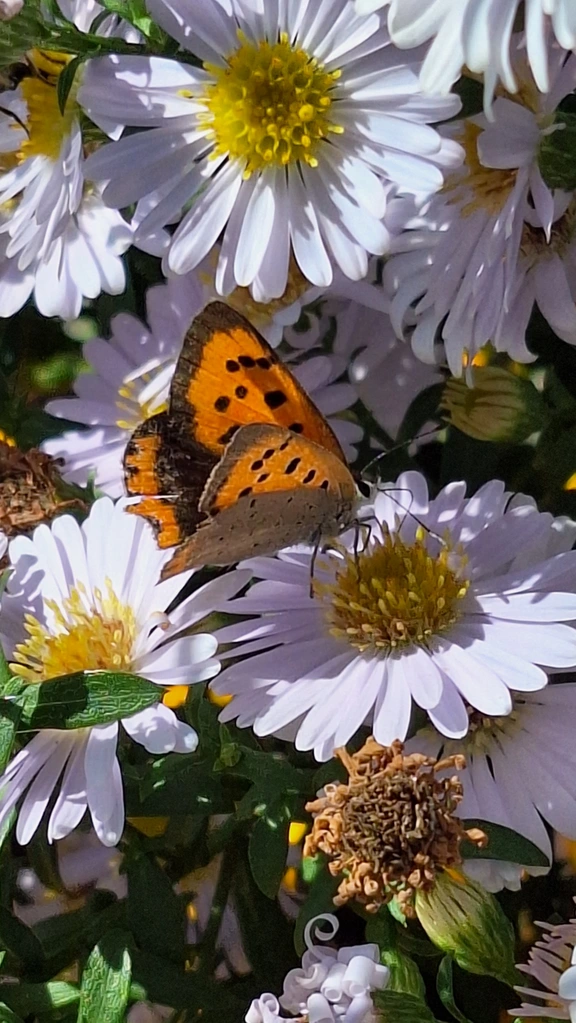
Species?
Lycaena phlaeas
